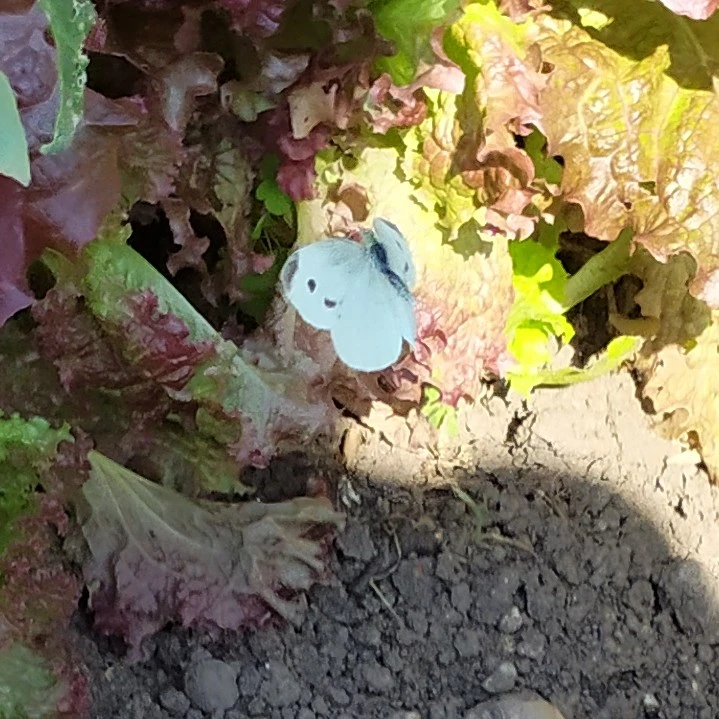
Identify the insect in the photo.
Pieris rapae
